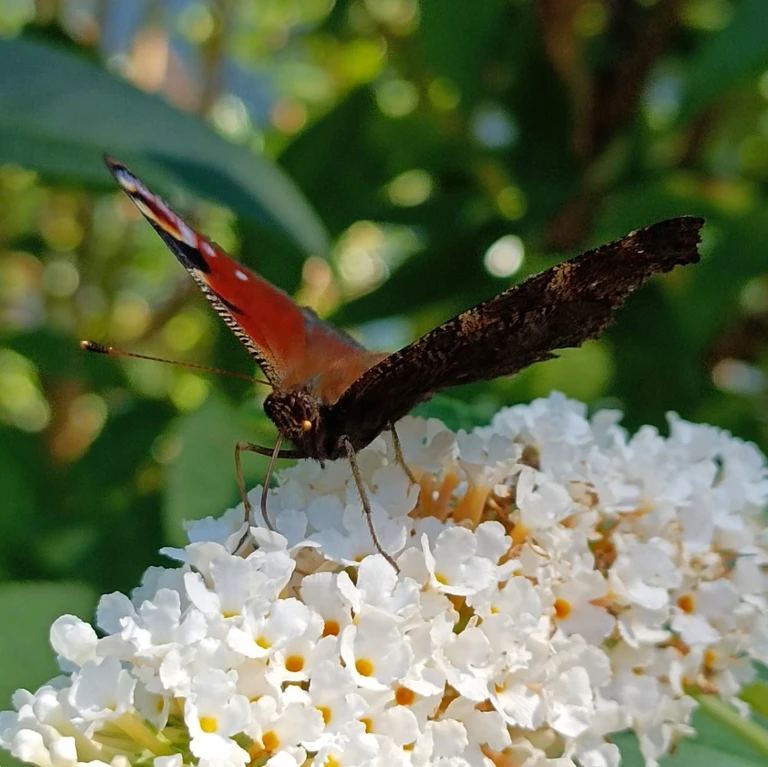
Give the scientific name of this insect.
Aglais io
